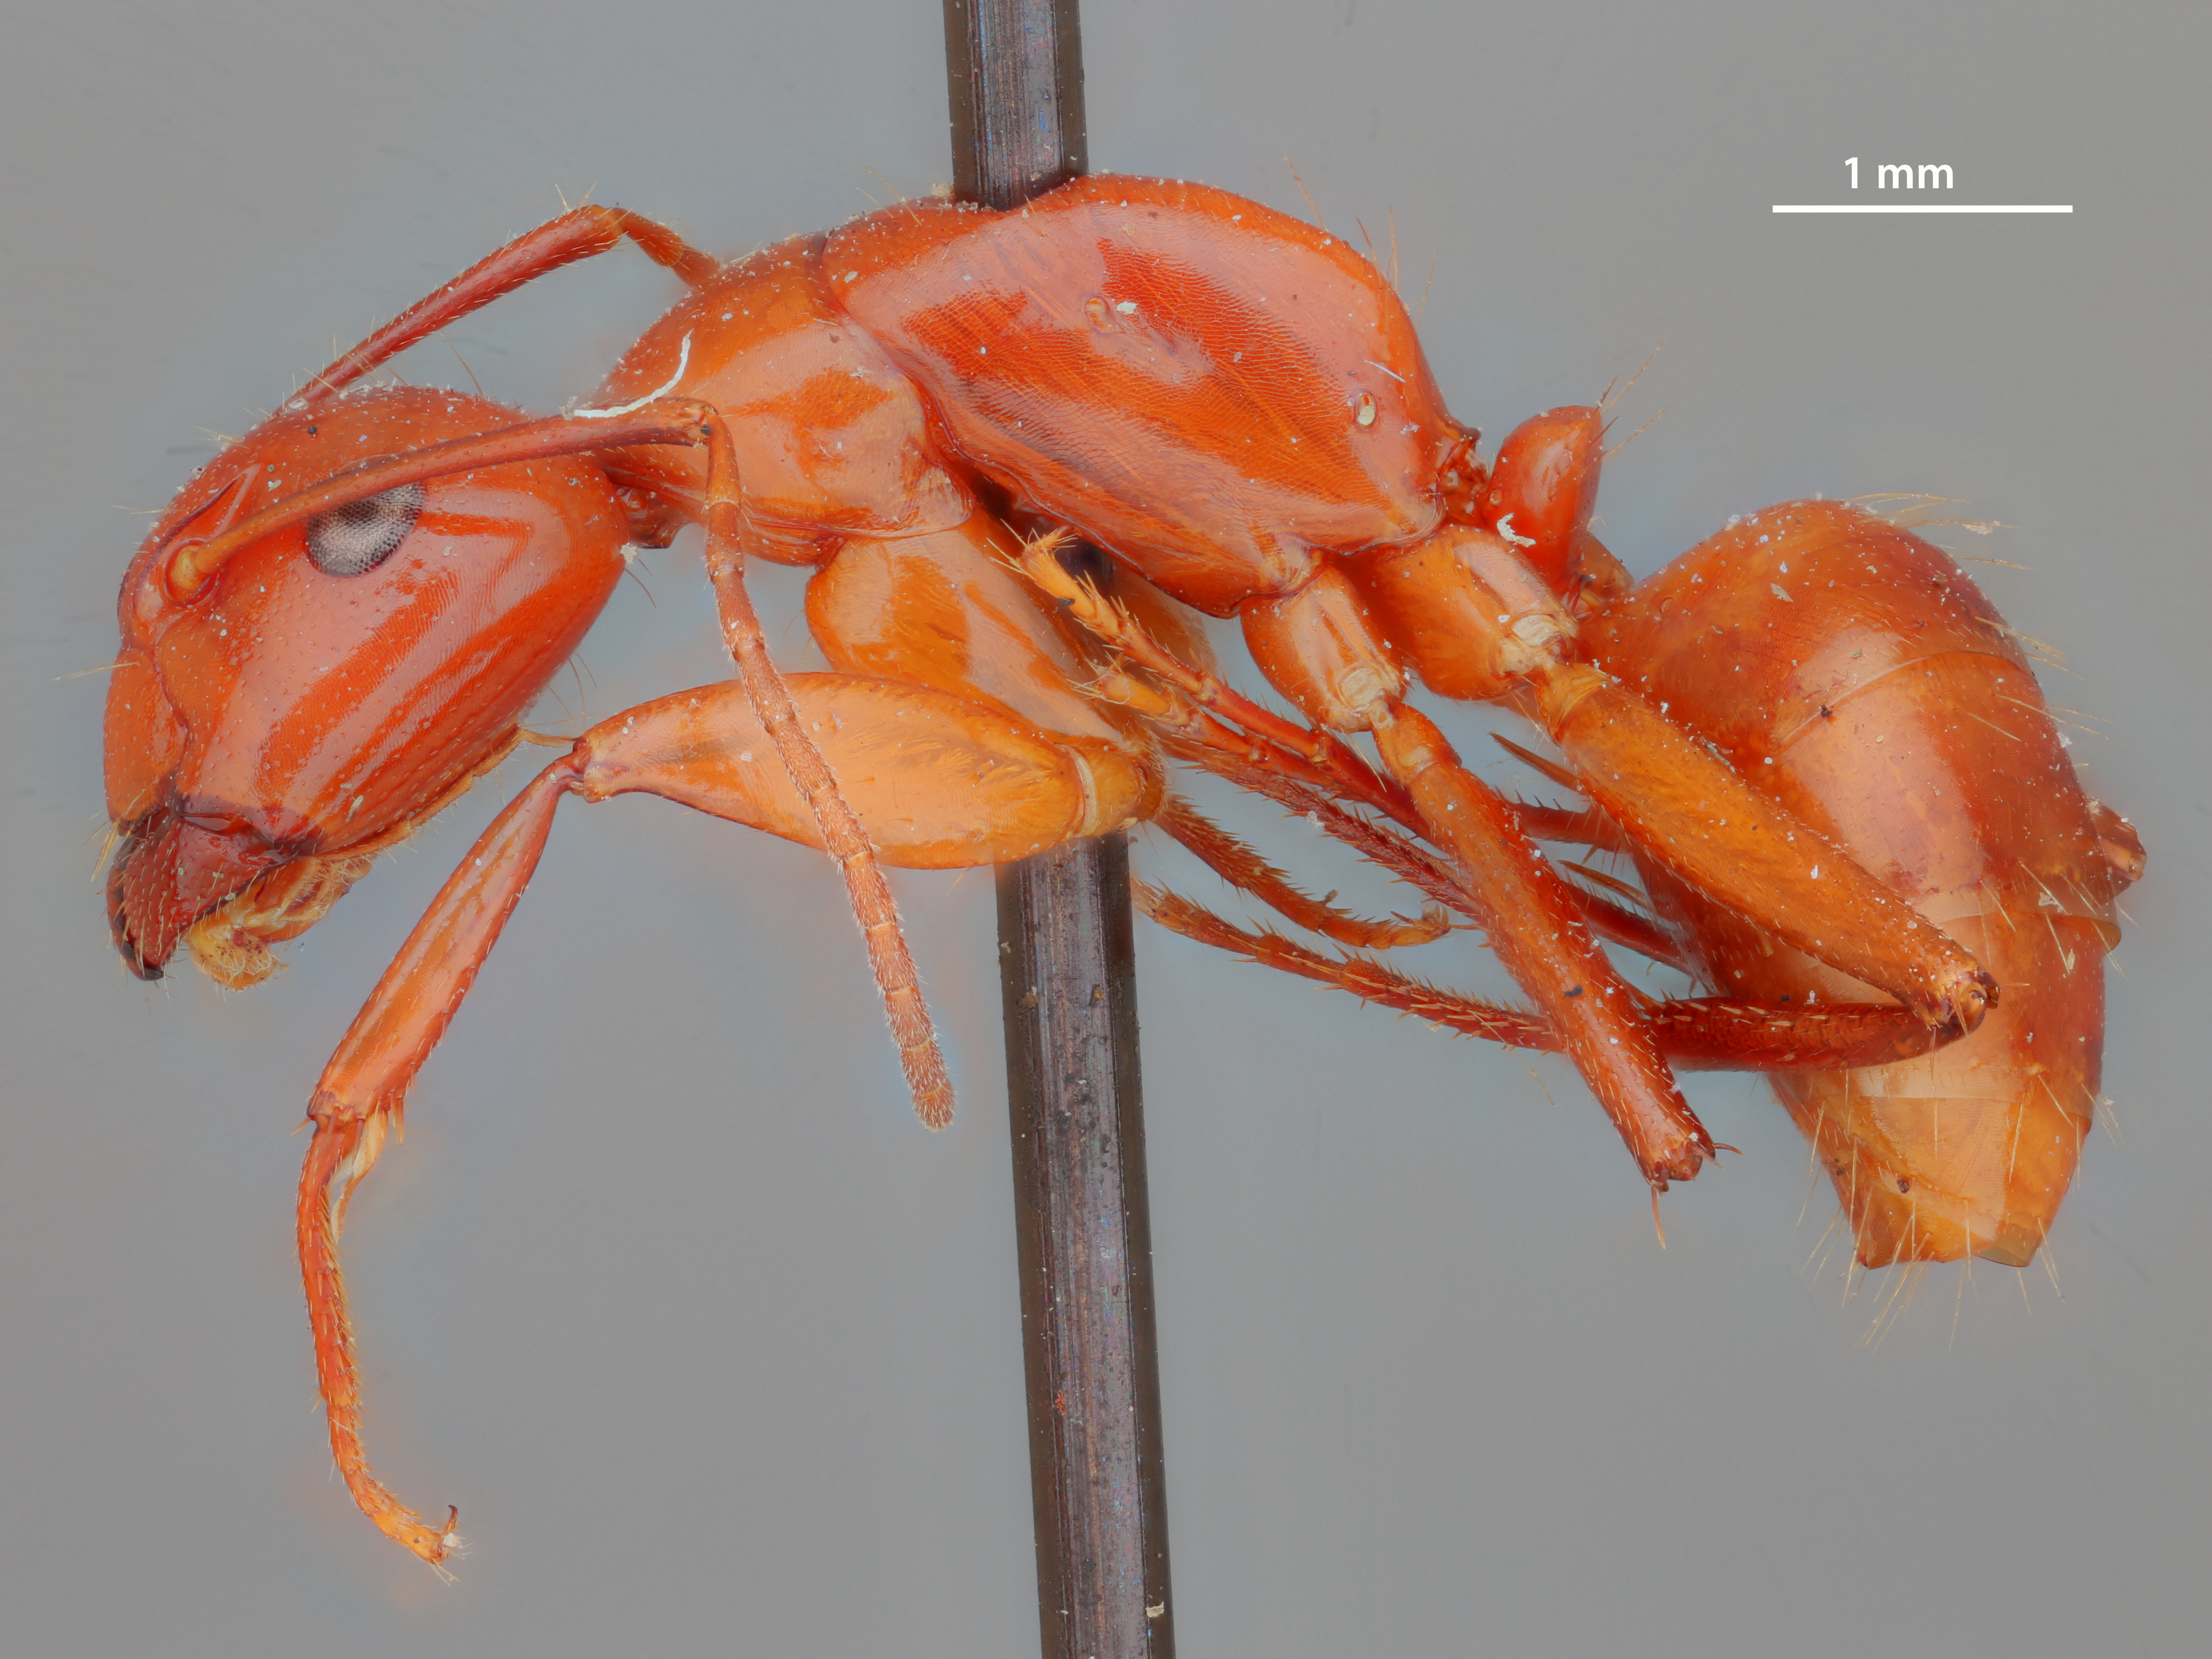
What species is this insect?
Camponotus schaefferi
